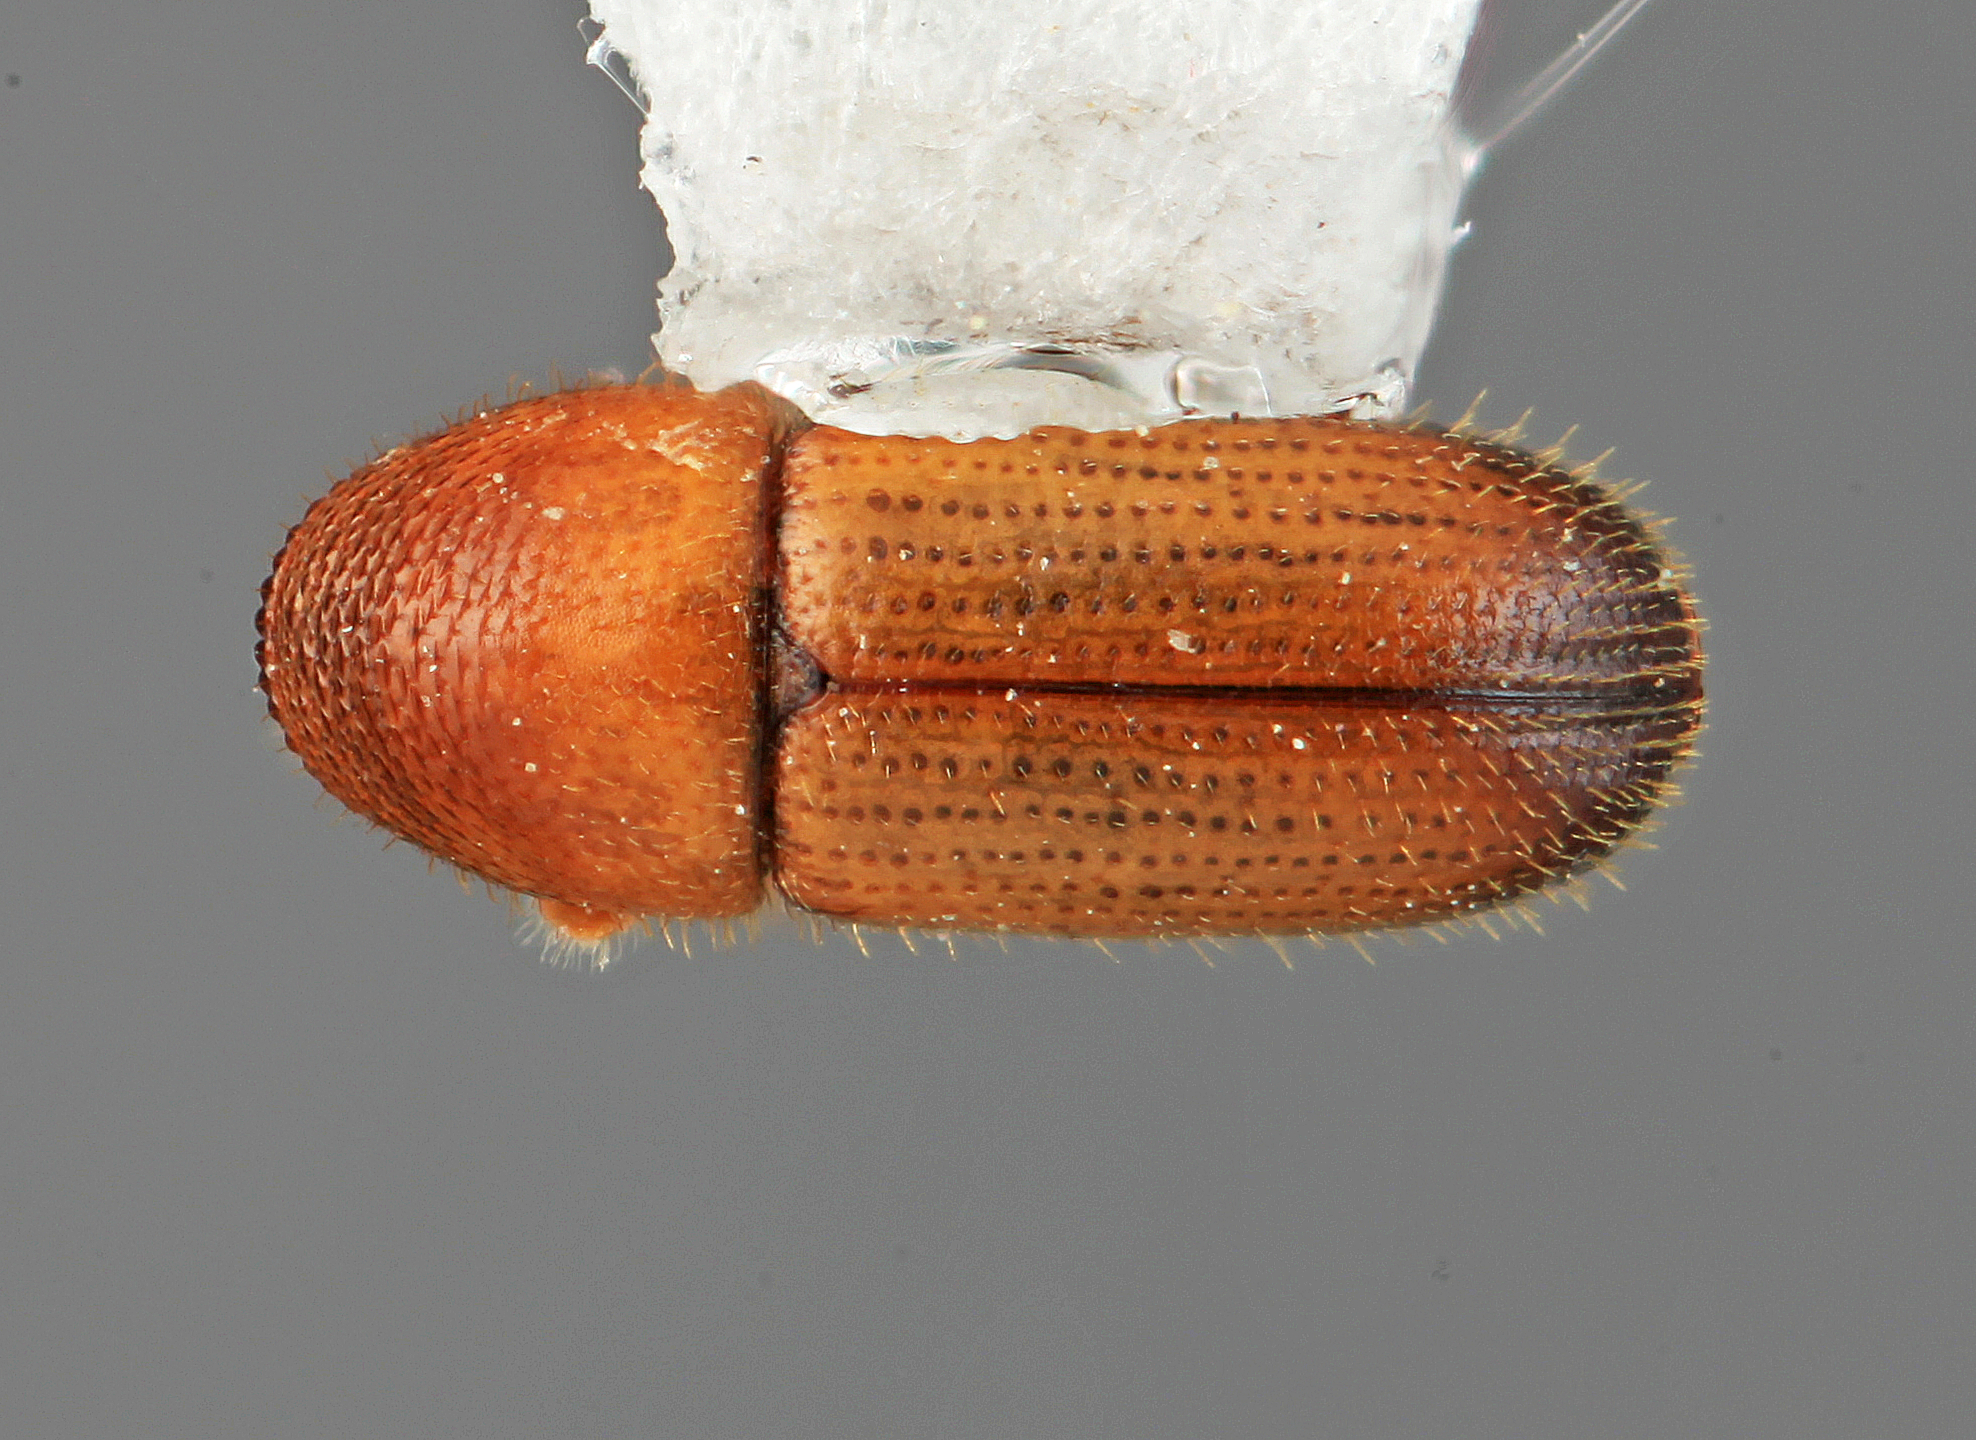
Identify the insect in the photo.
Phloeoterus burserae
